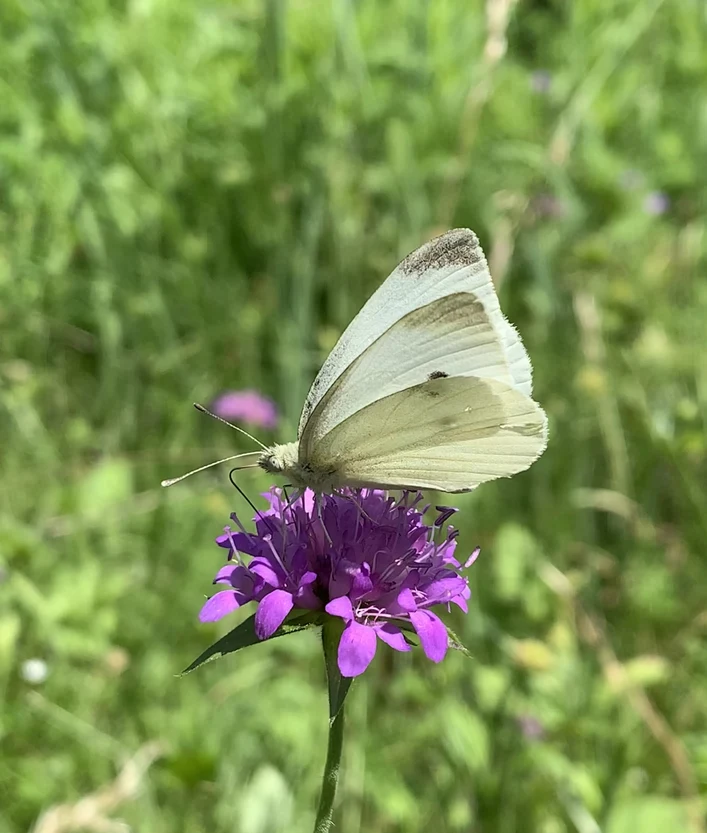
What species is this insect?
Pieris rapae
